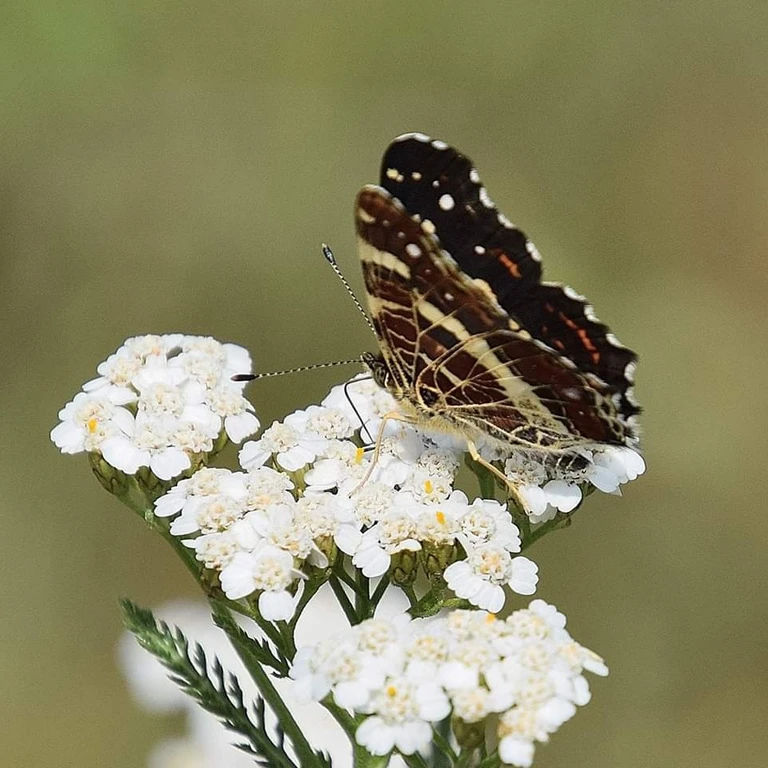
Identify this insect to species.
Araschnia levana
